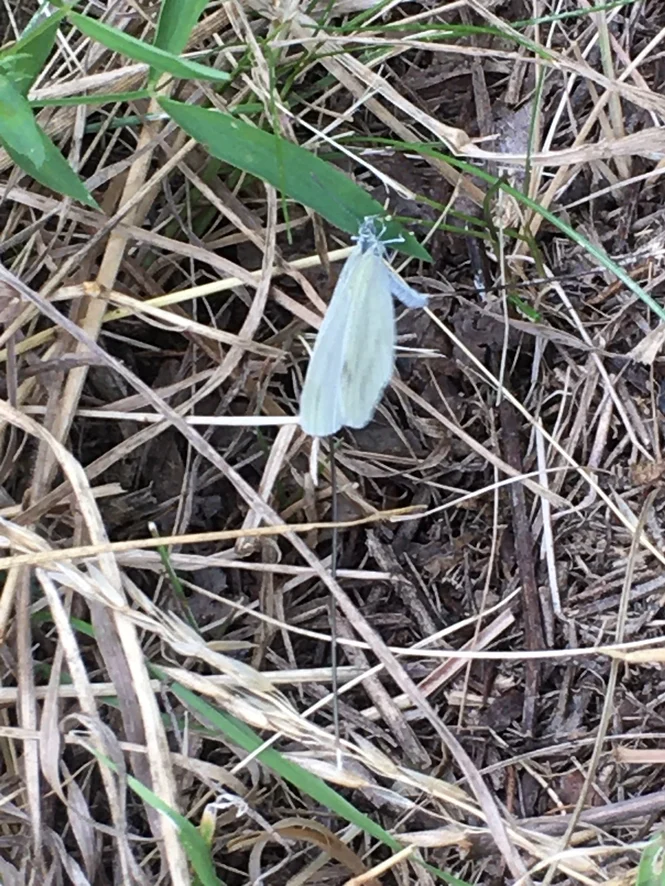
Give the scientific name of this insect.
Leptidea sinapis/juvernica
